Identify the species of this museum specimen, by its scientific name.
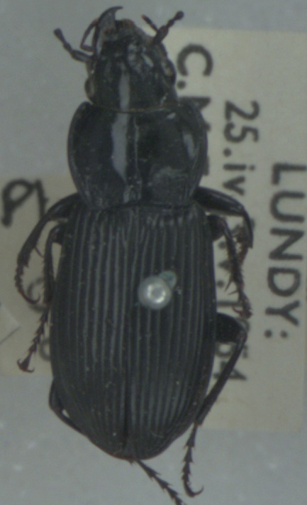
Pterostichus melanarius
